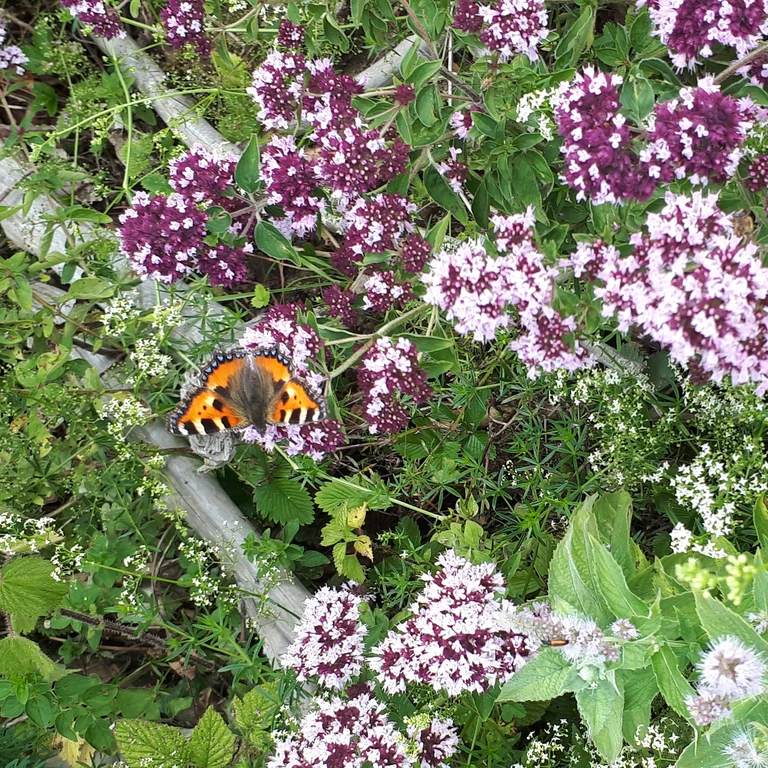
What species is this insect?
Aglais urticae
